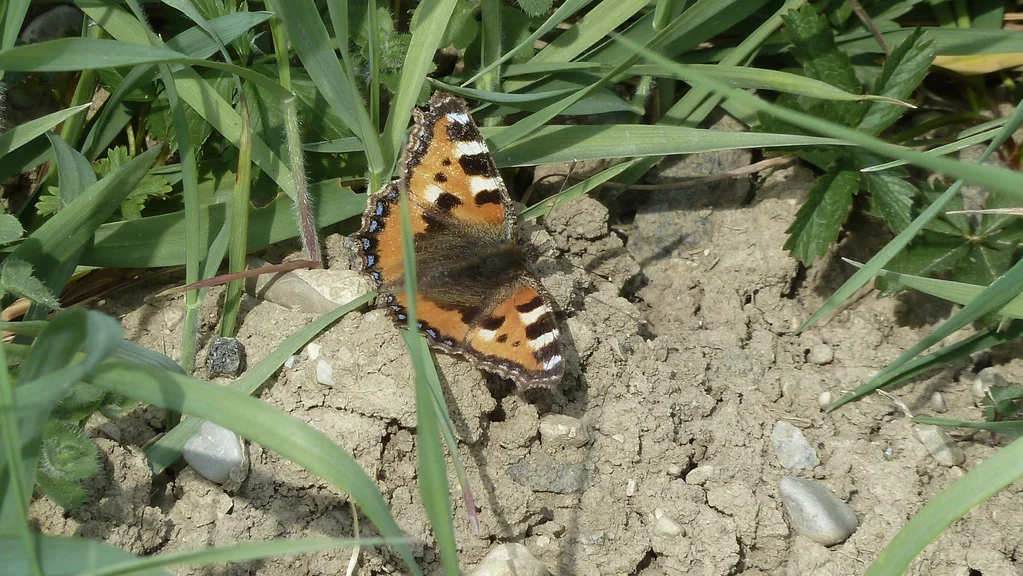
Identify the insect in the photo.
Aglais urticae
